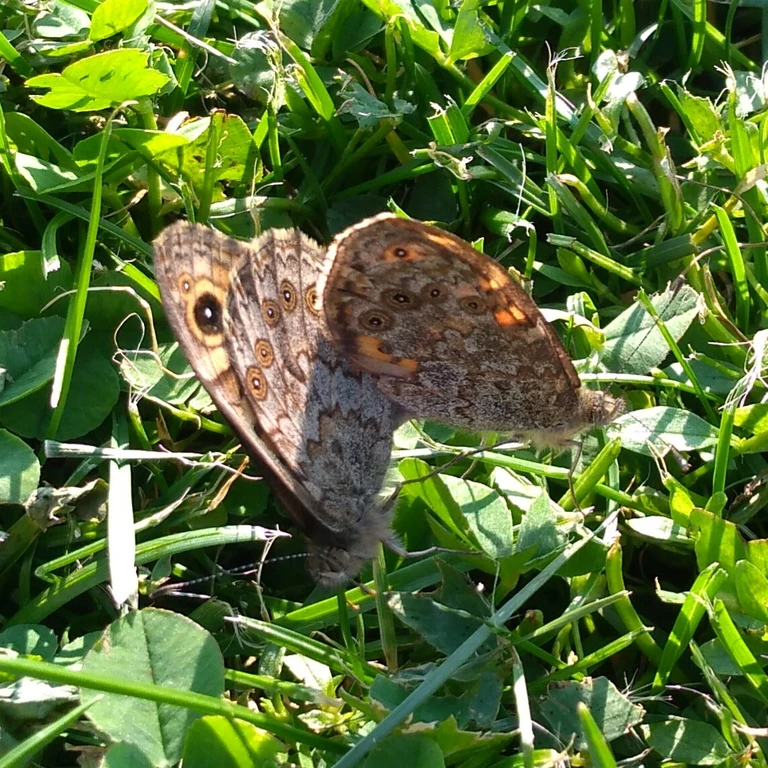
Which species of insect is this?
Lasiommata megera (also Pararge megera)
